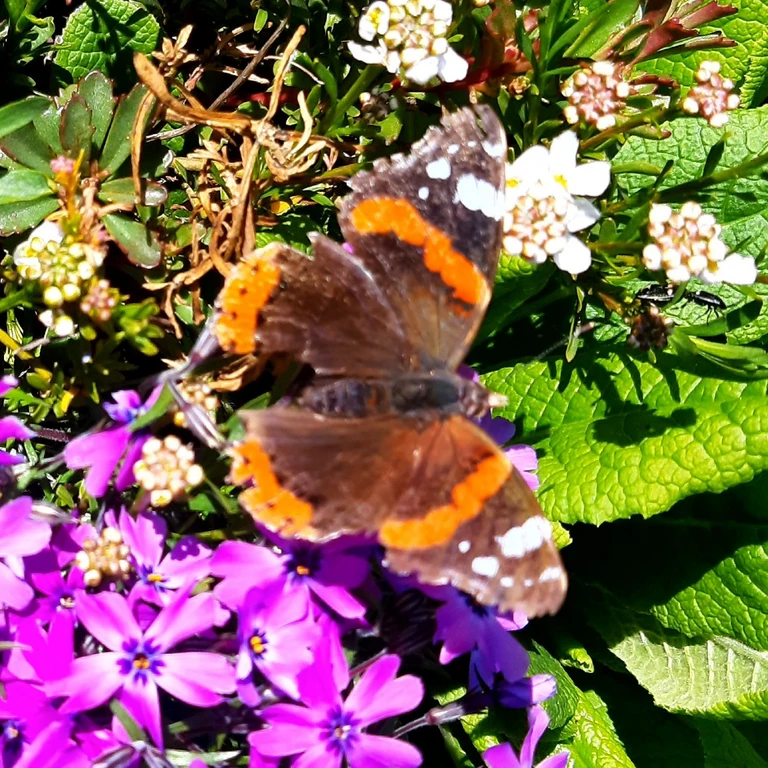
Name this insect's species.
Vanessa atalanta
